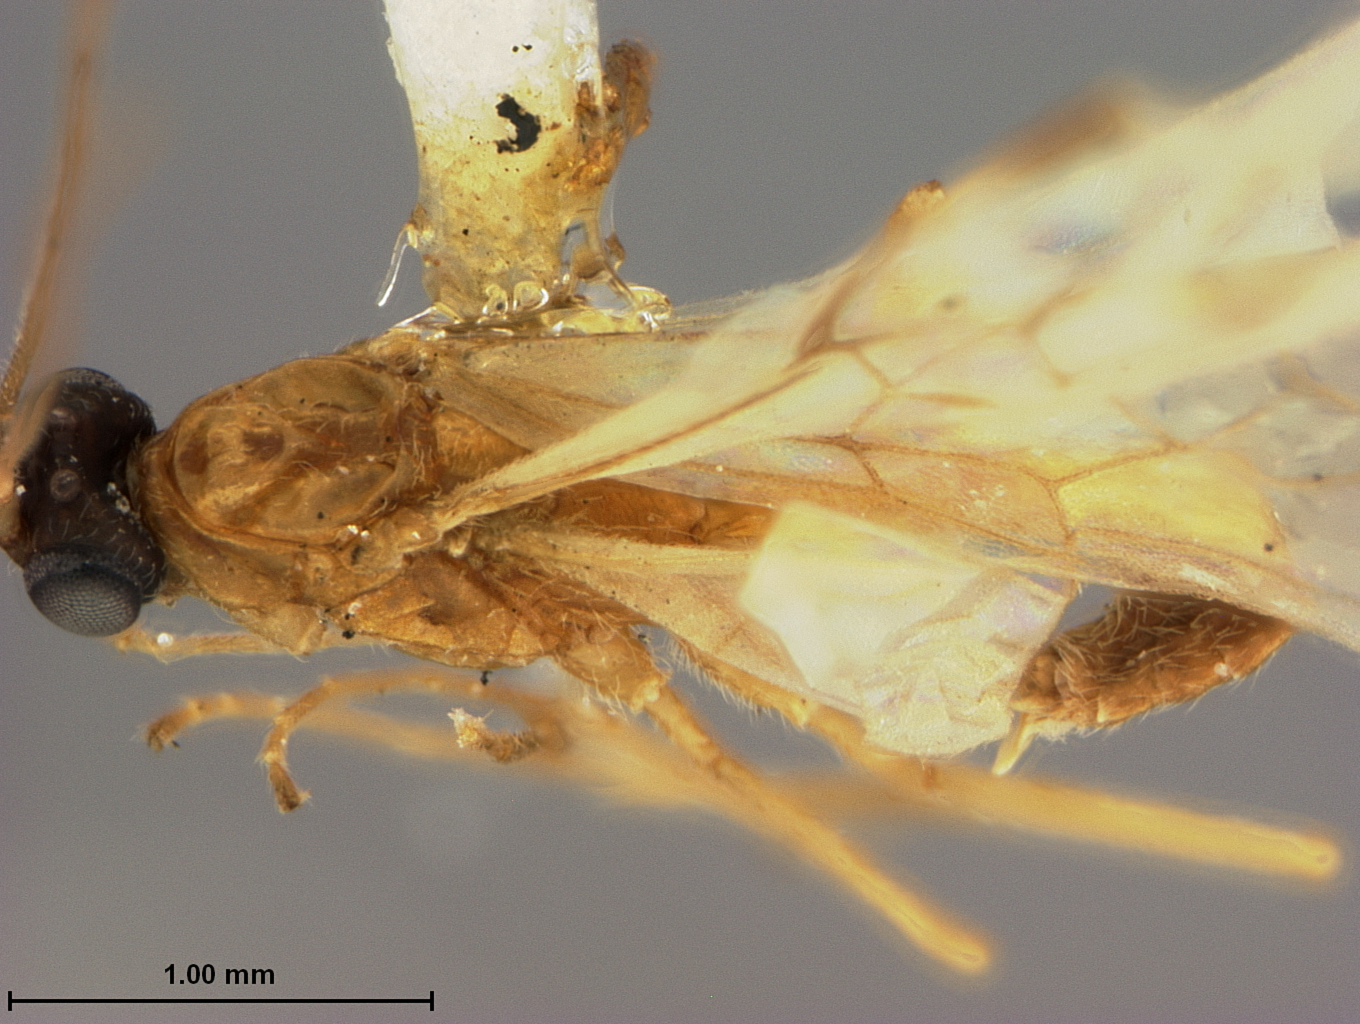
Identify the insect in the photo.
Amicoplus crambi
